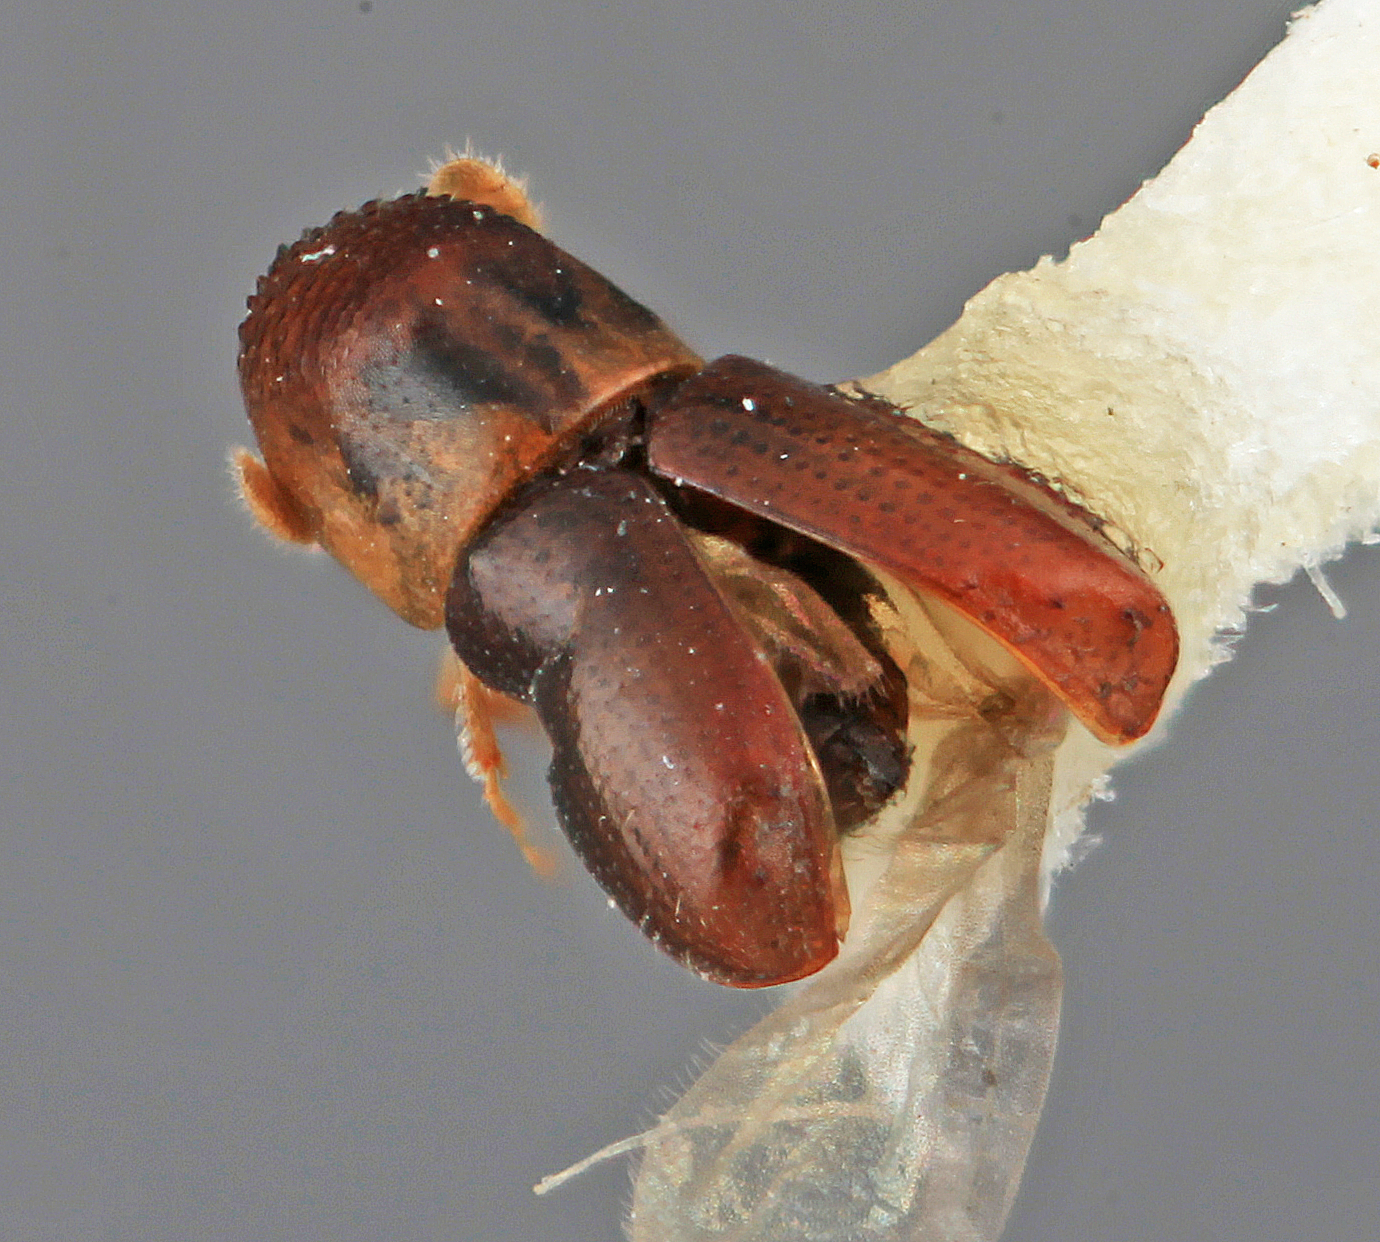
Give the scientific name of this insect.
Microcorthylus degener
